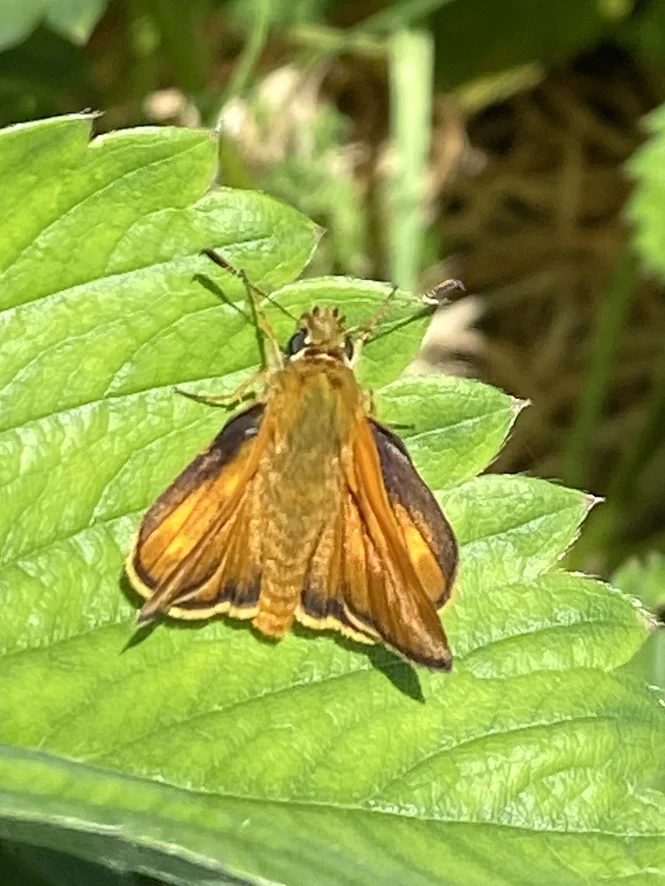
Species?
Ochlodes sylvanus (also Ochlodes venata)
